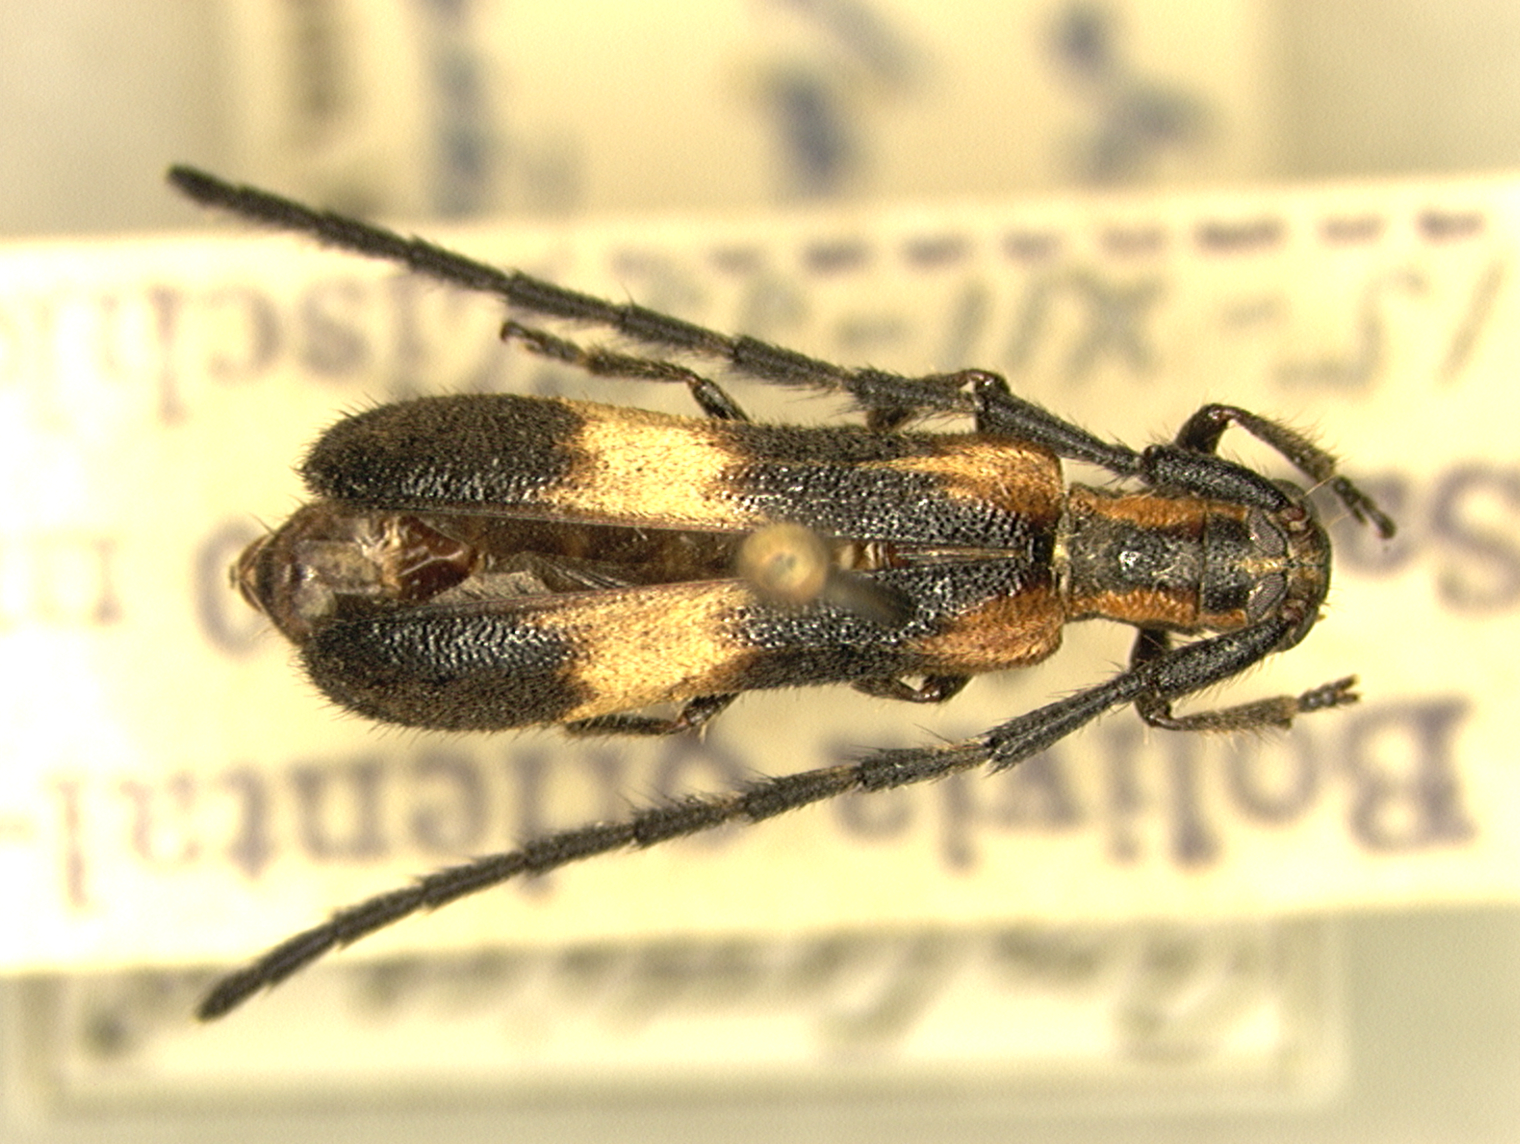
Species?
Antodice neivai (also Antodice simulatrix)
